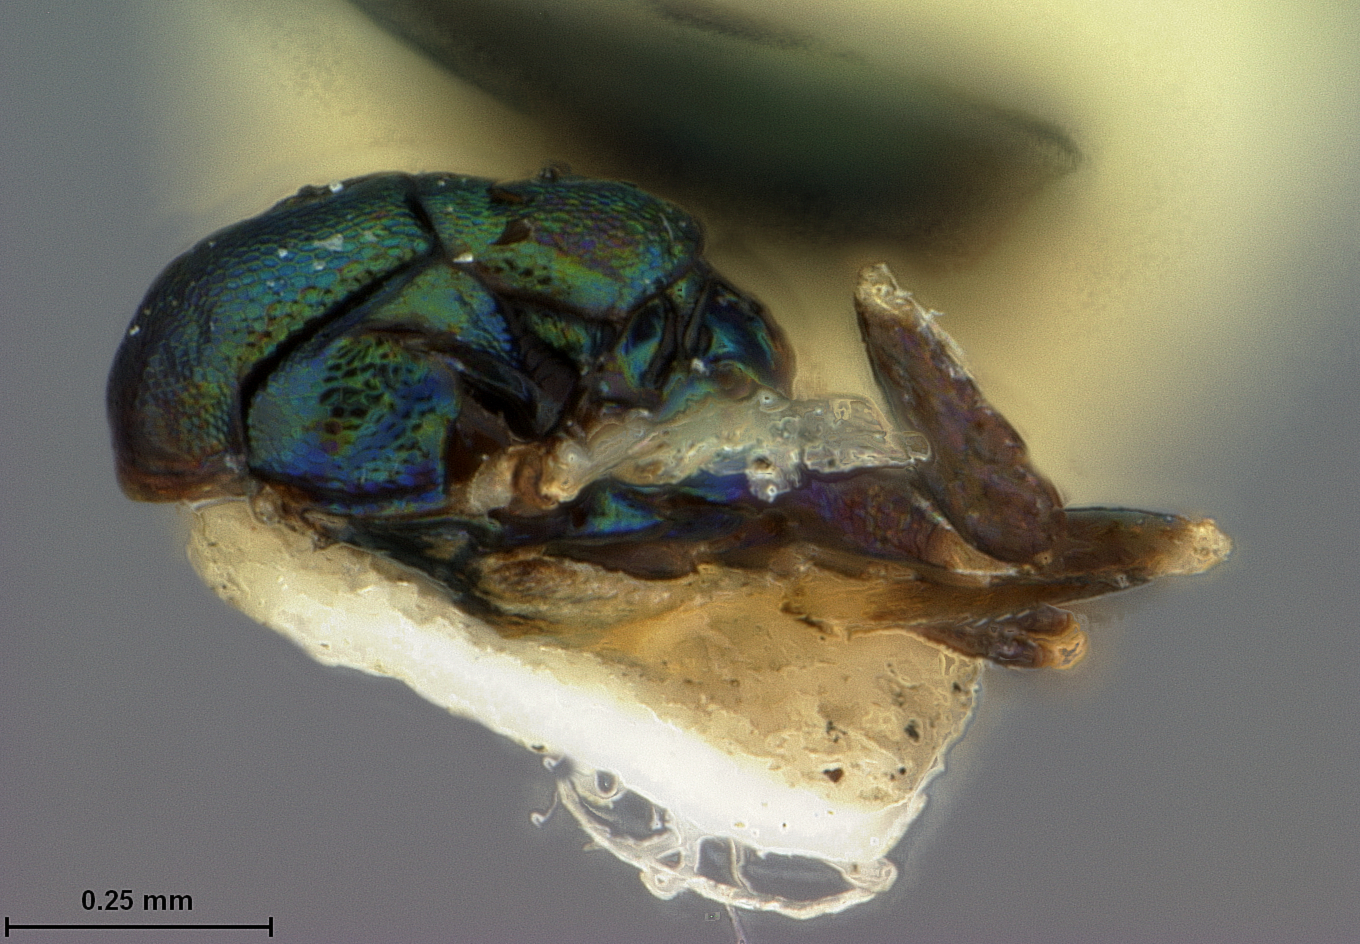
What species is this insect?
Euderus elongatus
